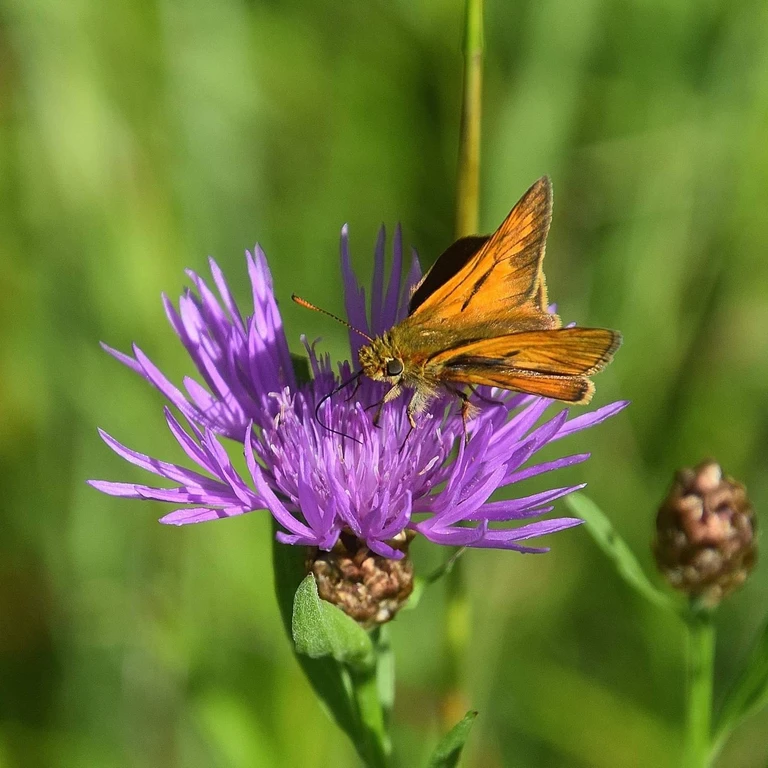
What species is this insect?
Ochlodes sylvanus (also Ochlodes venata)
